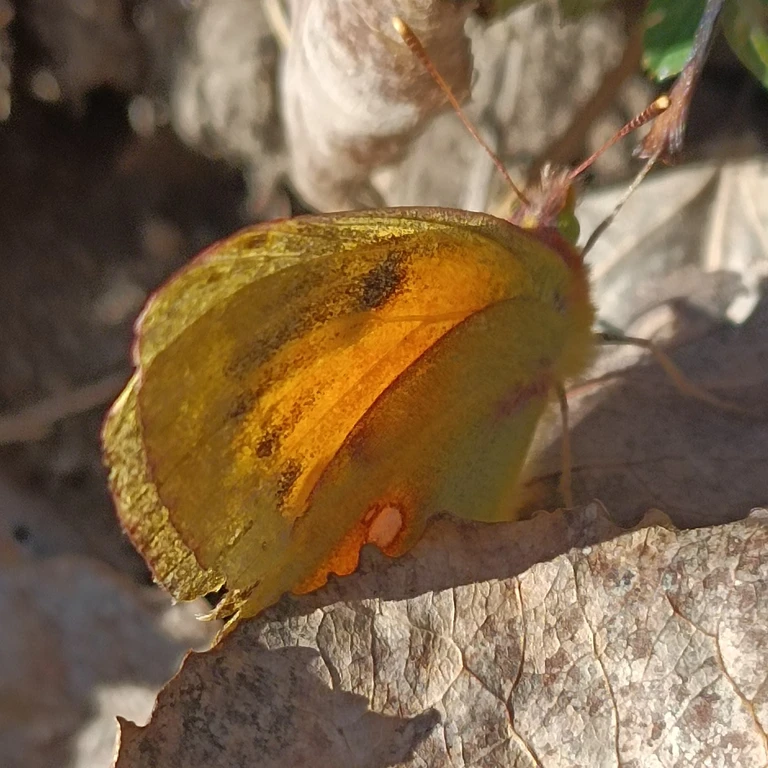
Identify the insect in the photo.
Colias croceus
